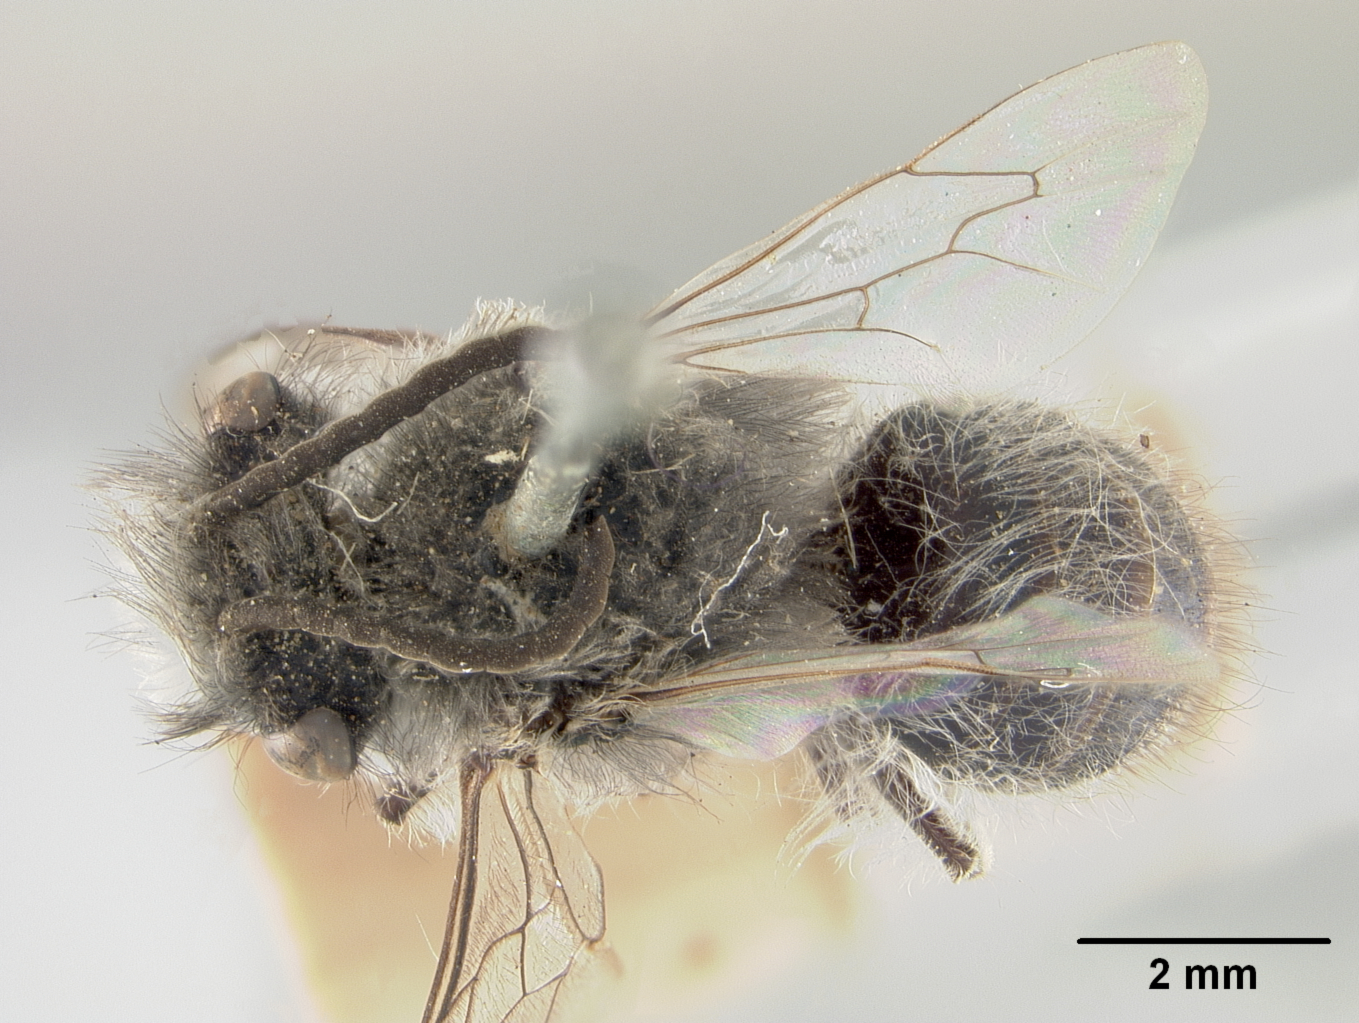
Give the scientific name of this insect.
Colletes chubutensis
